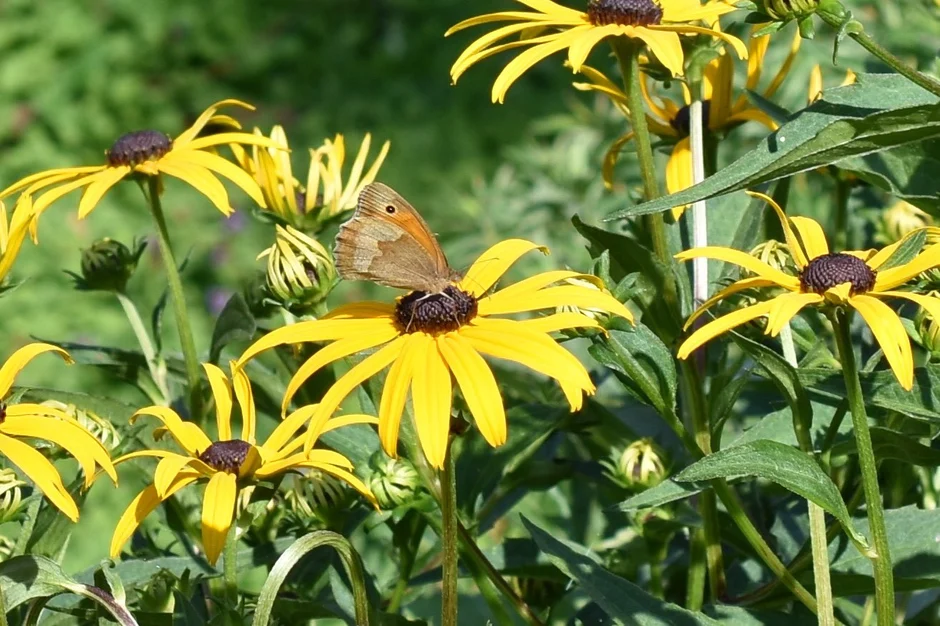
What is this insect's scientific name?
Maniola jurtina
